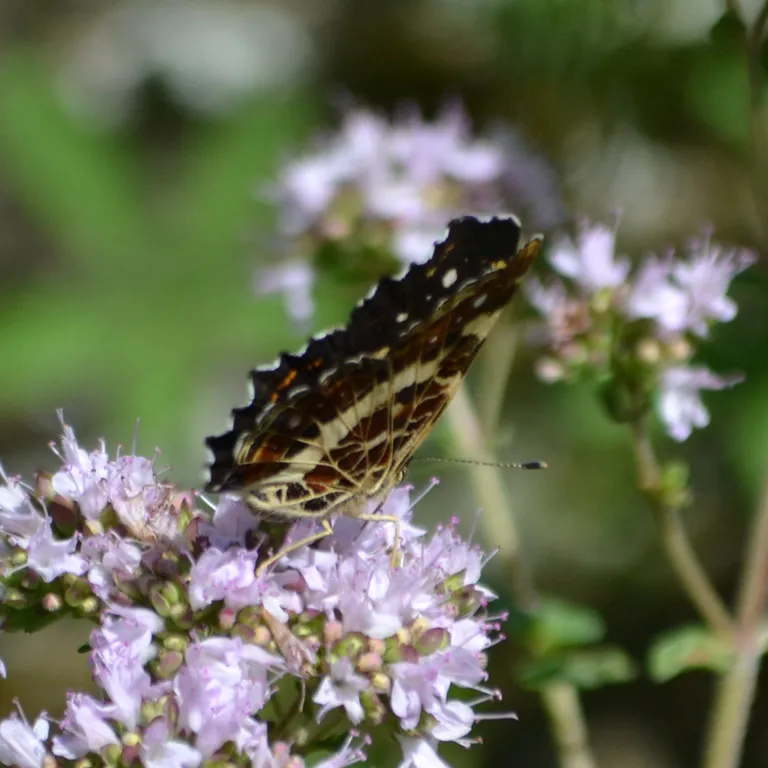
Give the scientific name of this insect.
Araschnia levana
